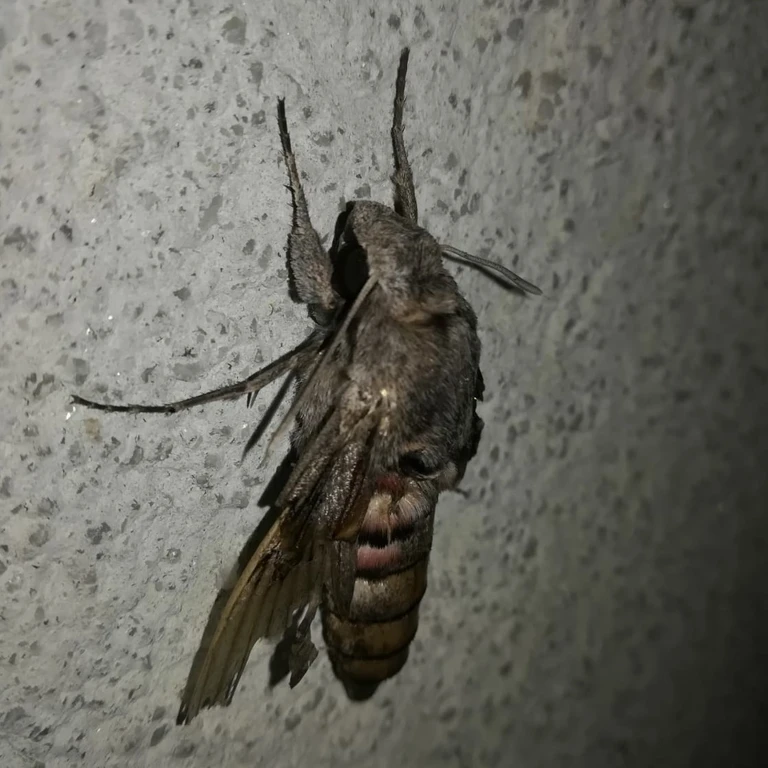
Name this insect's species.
Agrius convolvuli
